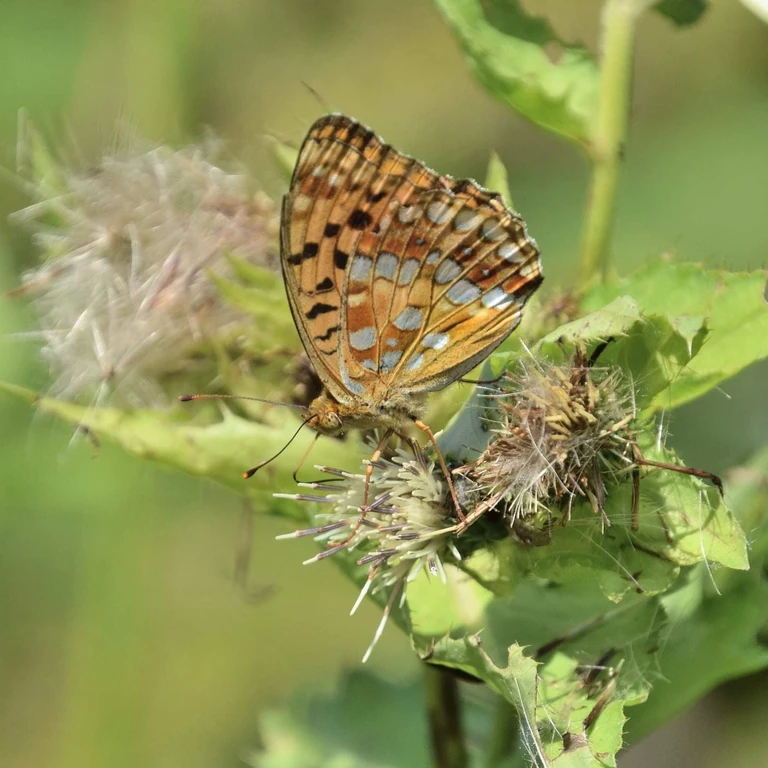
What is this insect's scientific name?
Fabriciana adippe
